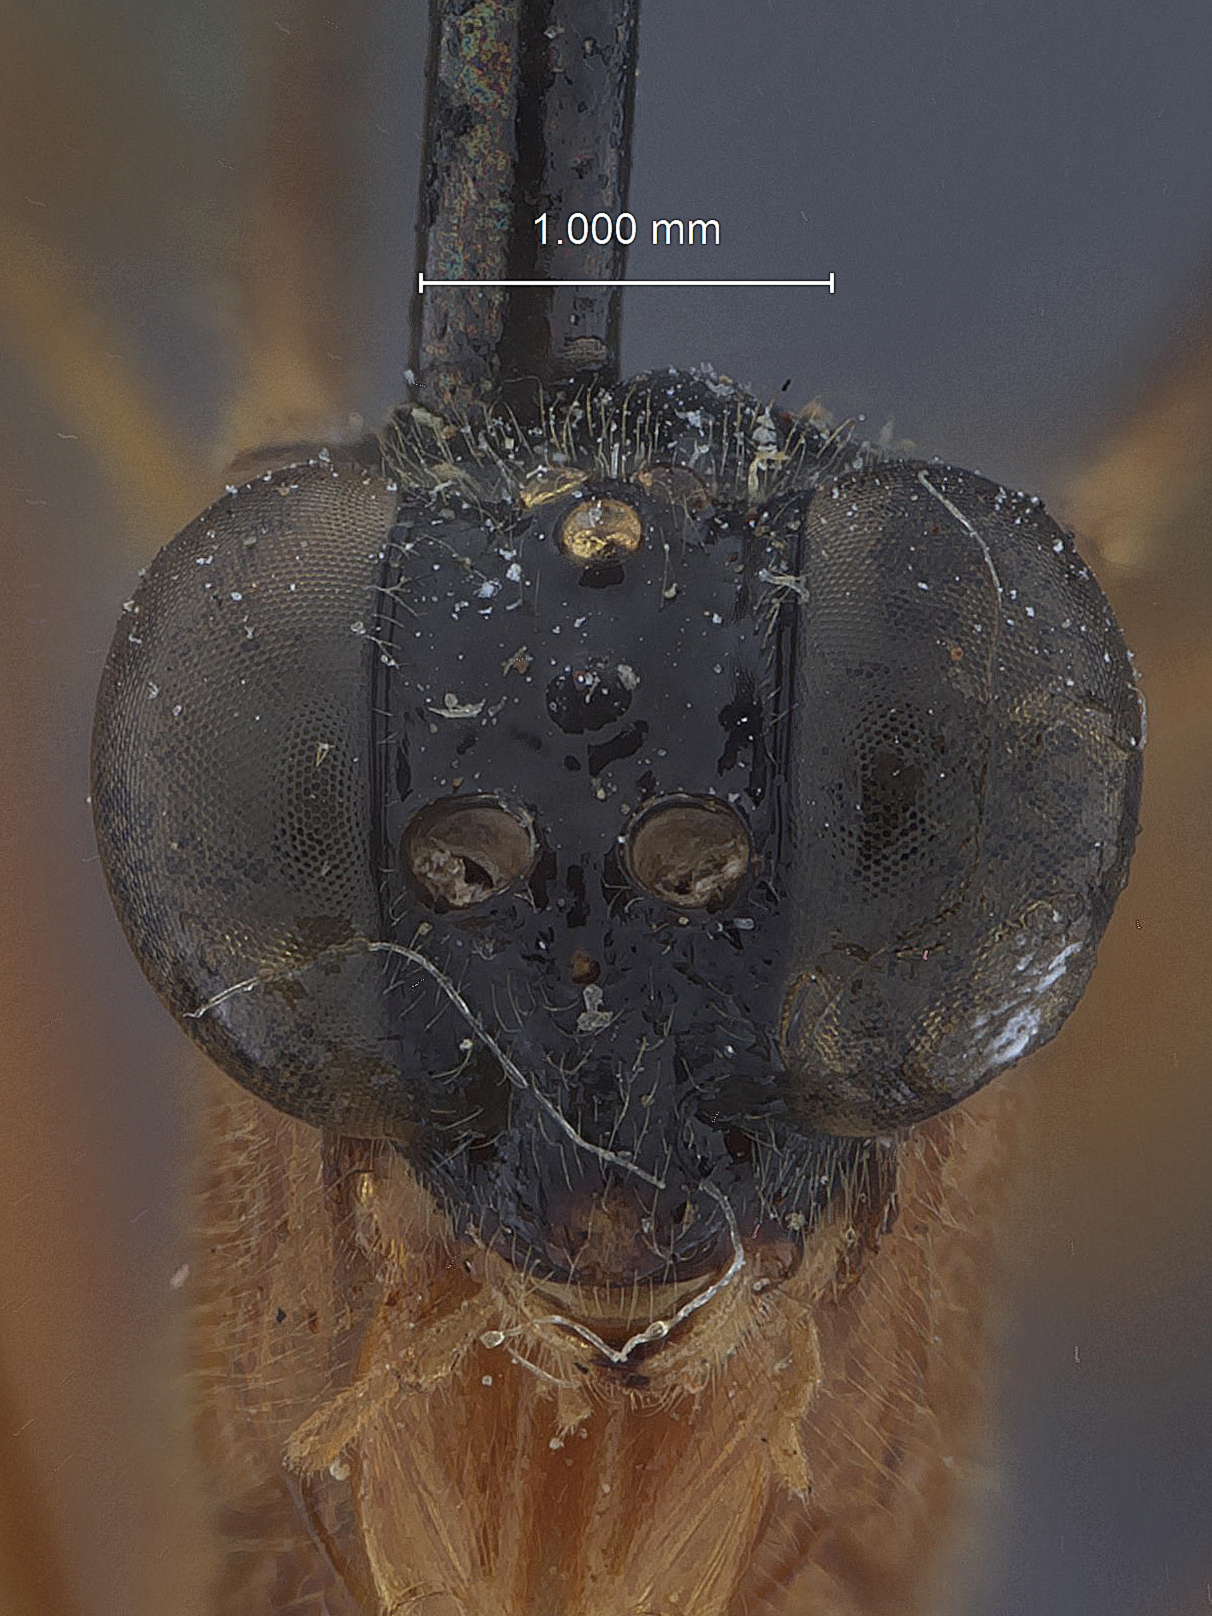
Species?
Cryptopterigimorpha tubulifera
